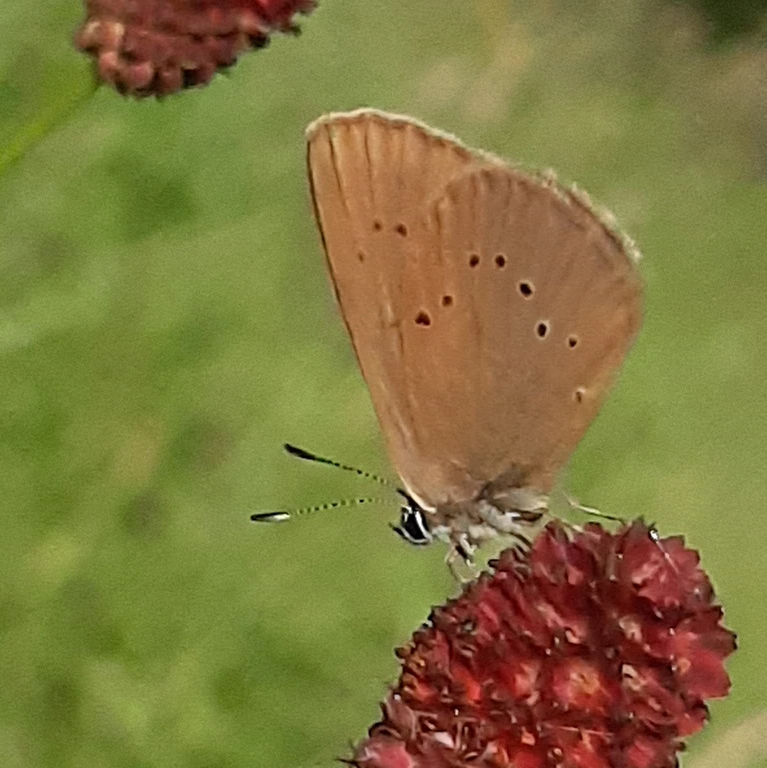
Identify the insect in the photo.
Phengaris nausithous (also Maculinea nausithous)
